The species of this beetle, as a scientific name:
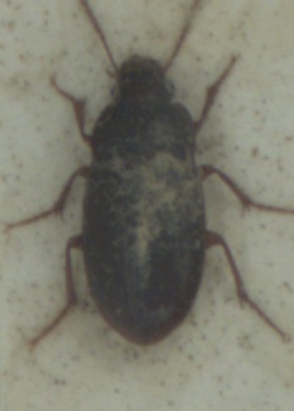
Amara bifrons
